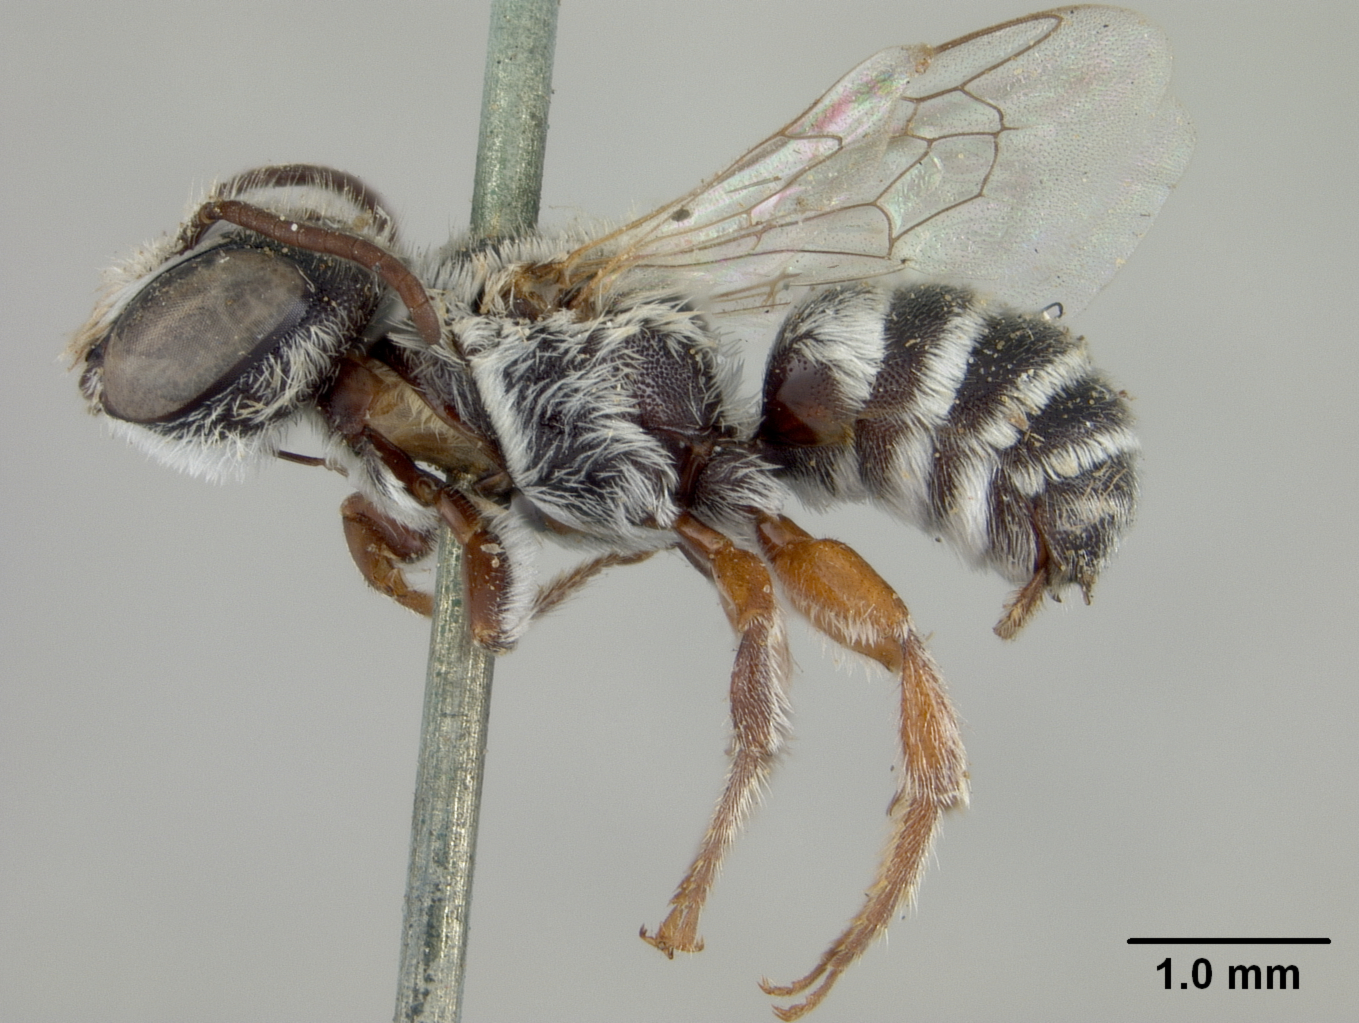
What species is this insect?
Heriades bigeloviae
